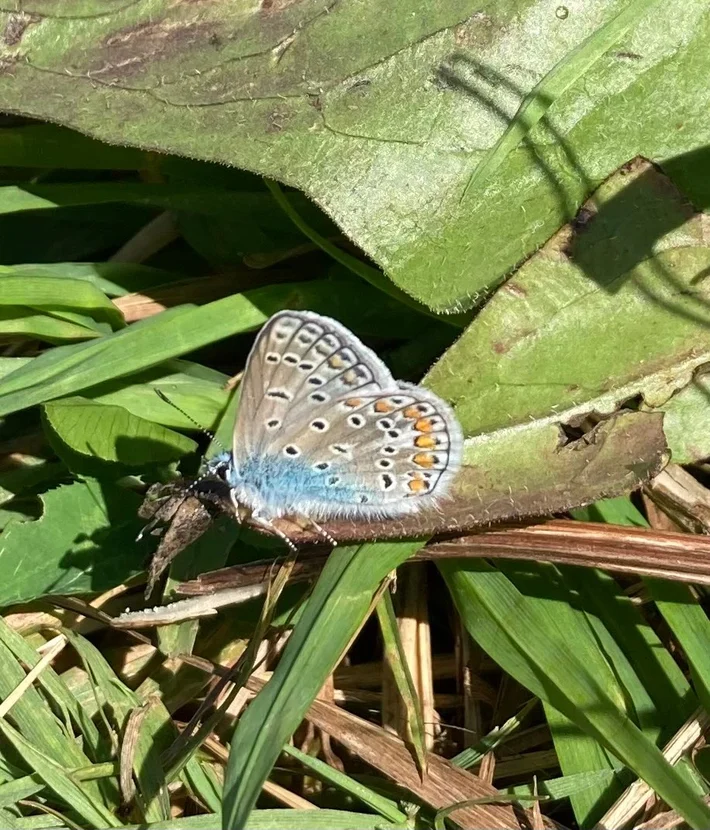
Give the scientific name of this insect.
Polyommatus icarus
